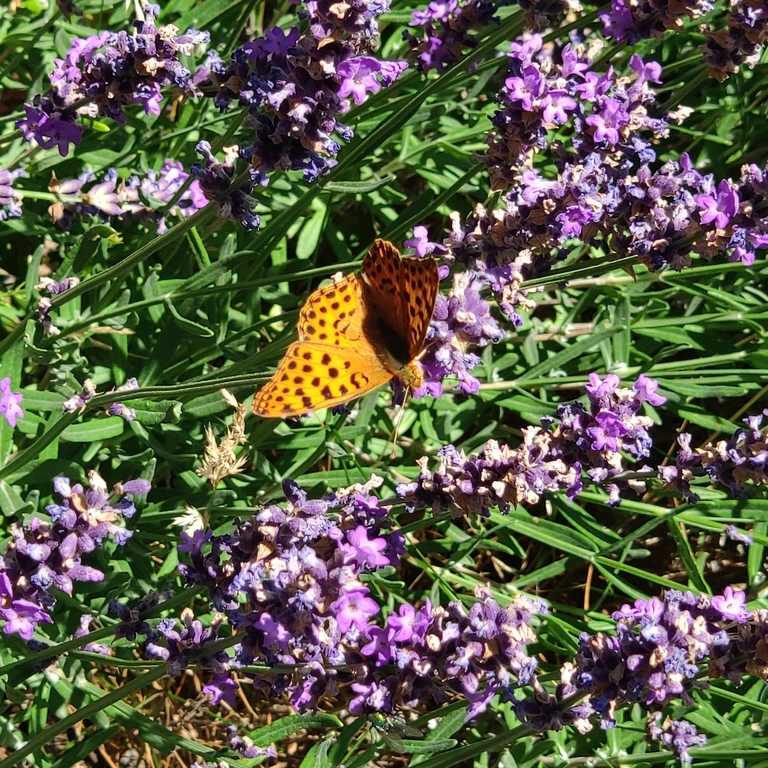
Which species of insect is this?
Issoria lathonia
